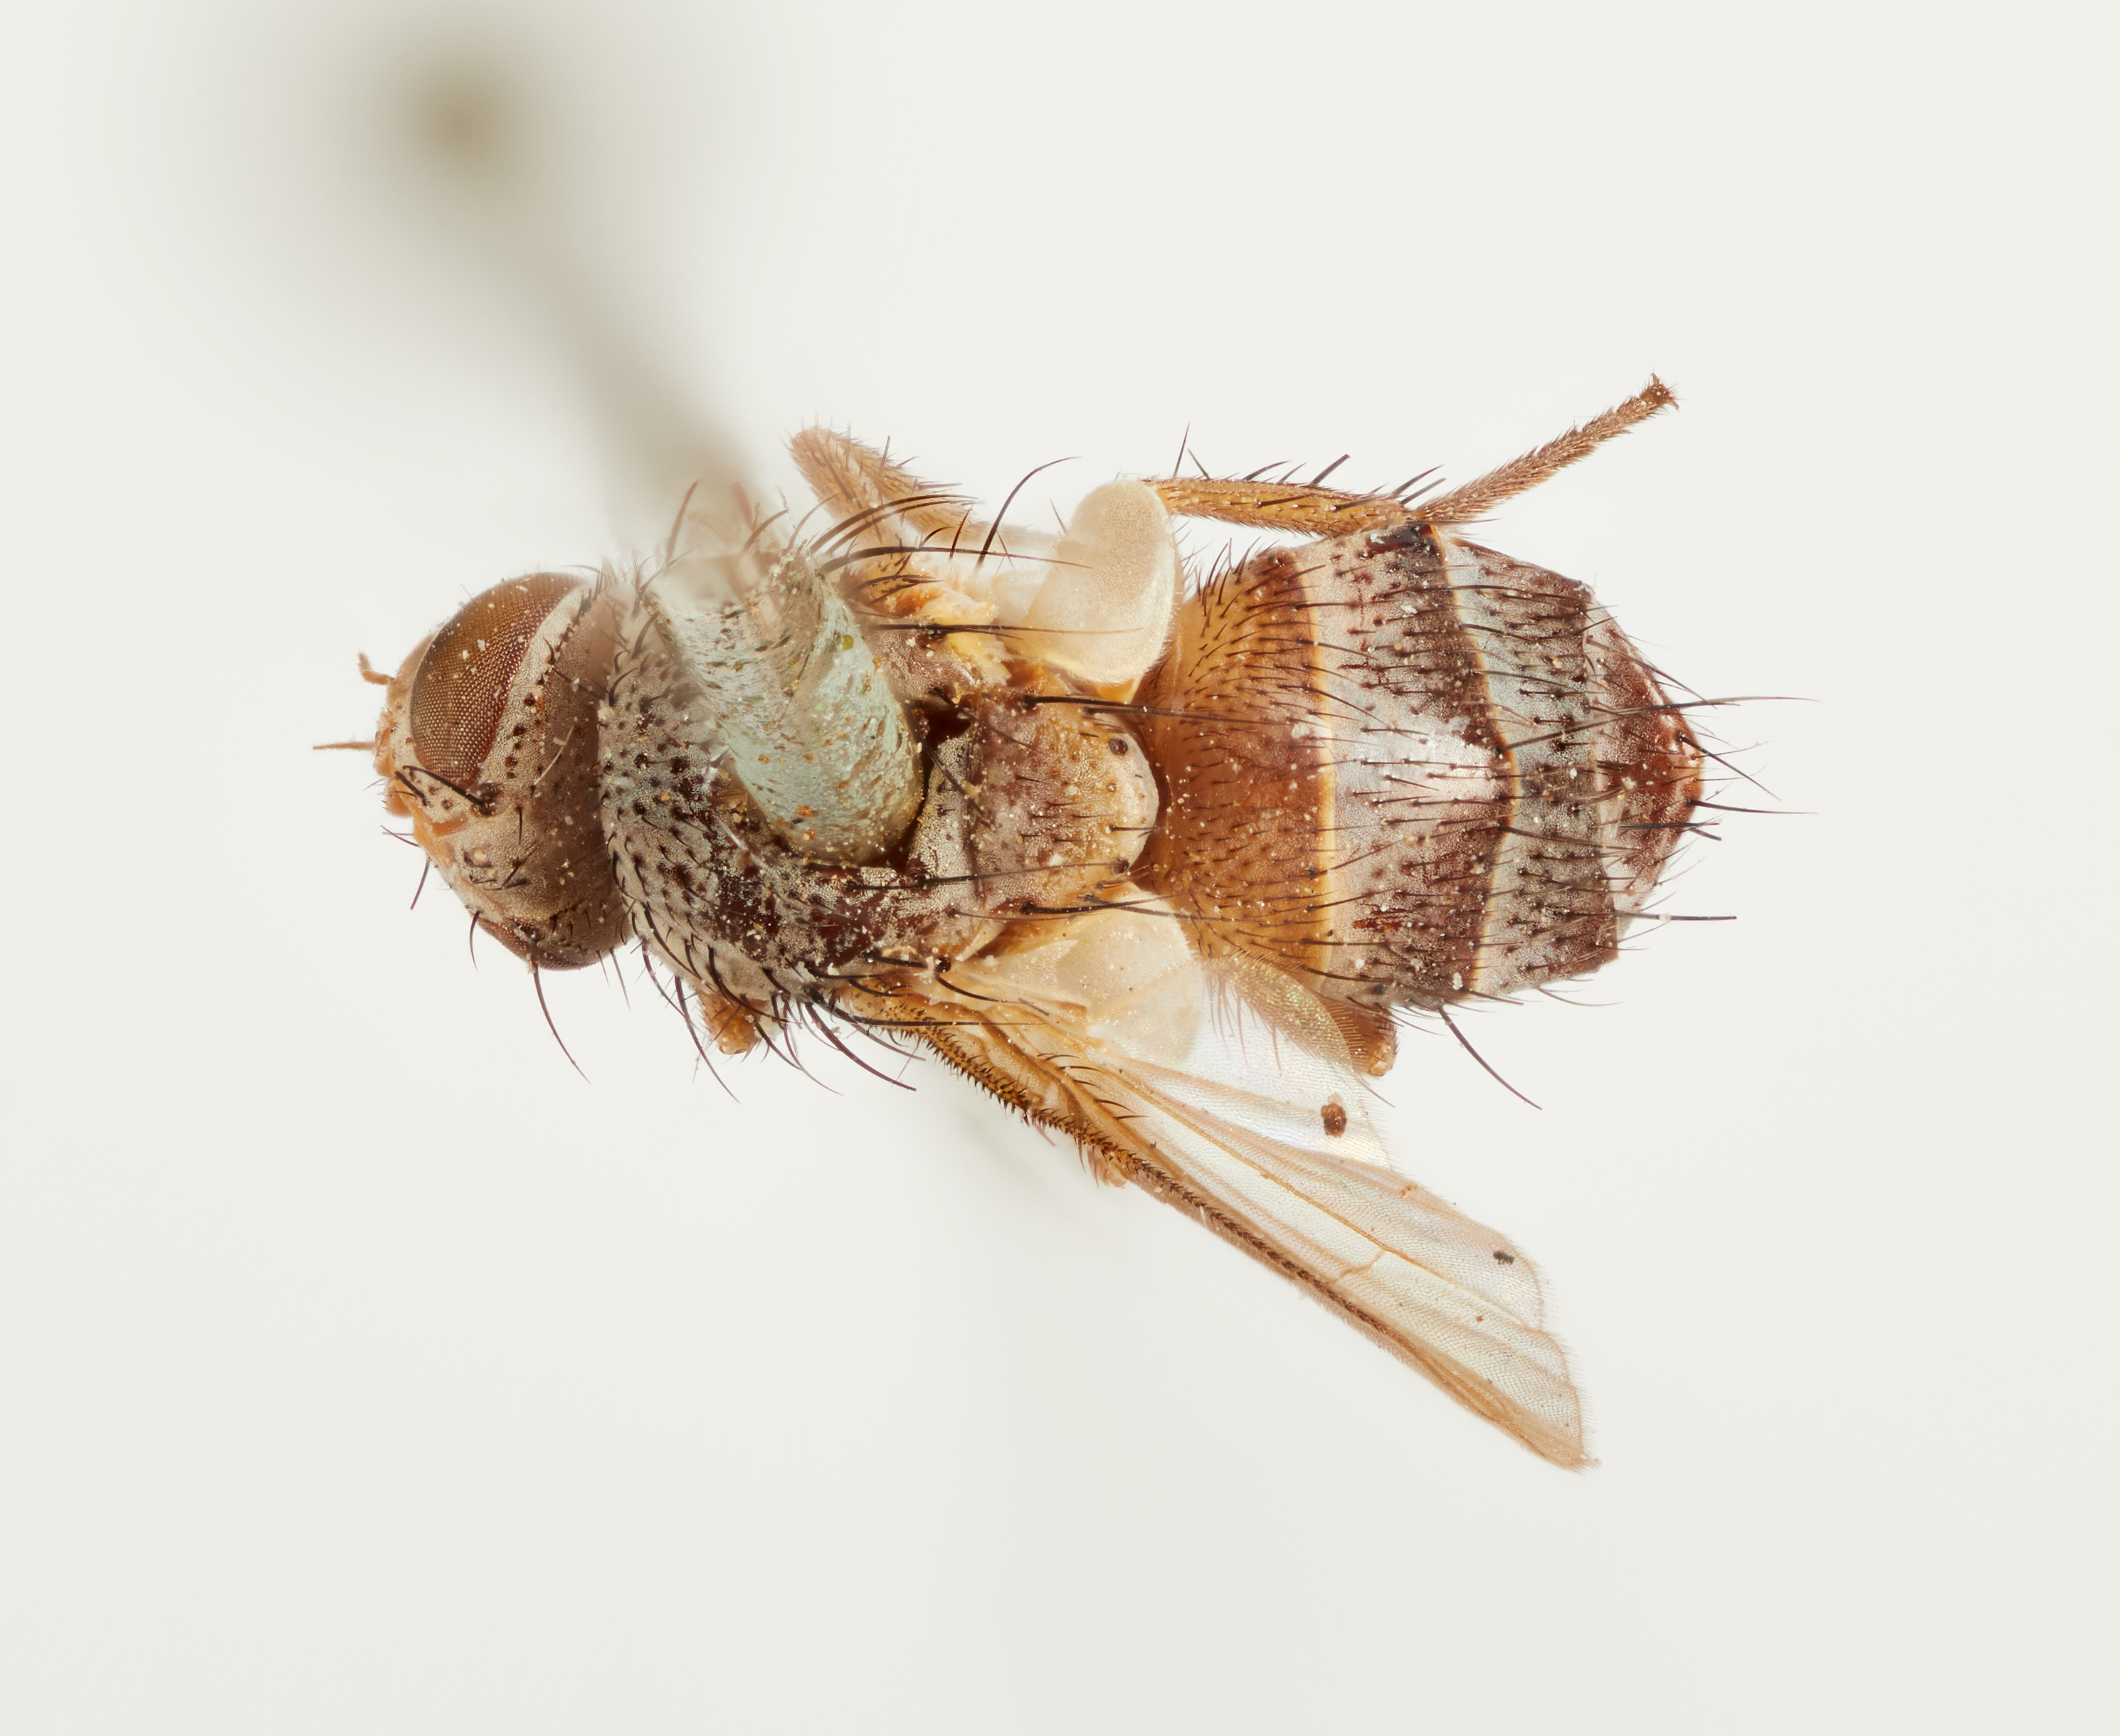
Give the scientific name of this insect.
Thryptocera flavipes
